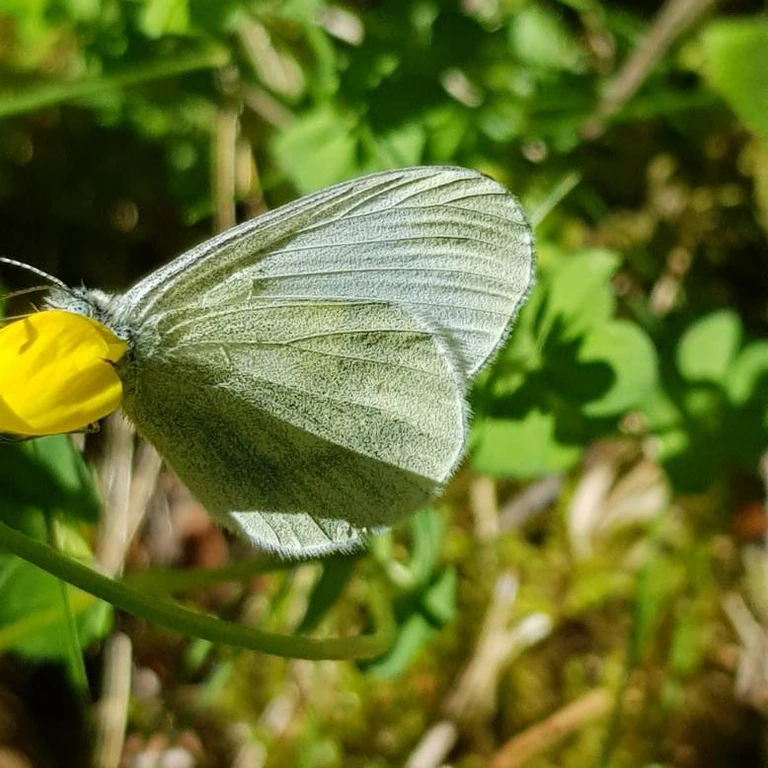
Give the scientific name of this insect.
Leptidea sinapis/juvernica
